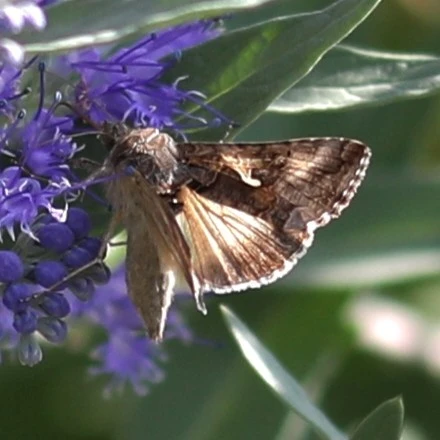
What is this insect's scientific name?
Autographa gamma
